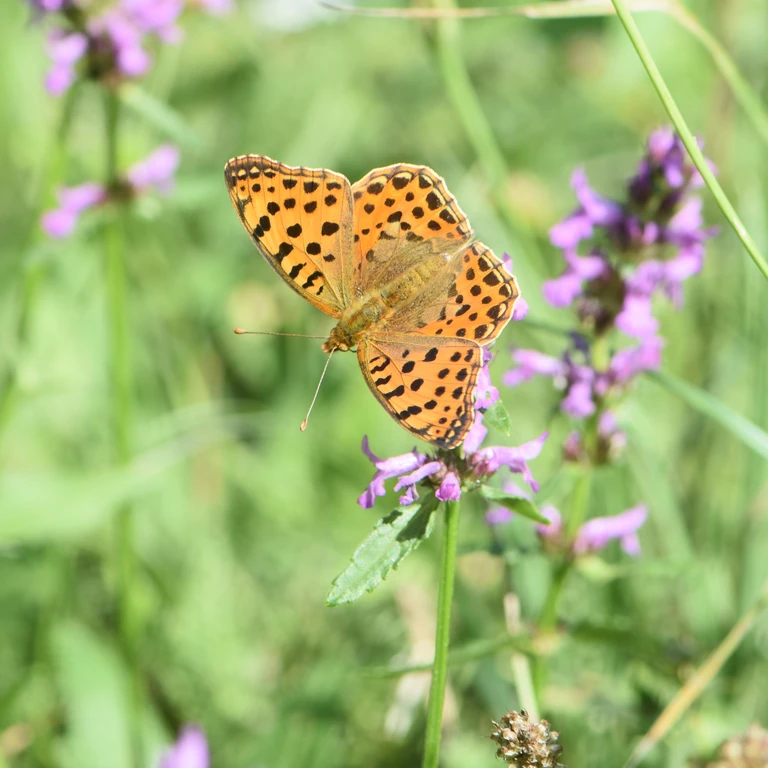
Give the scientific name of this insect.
Issoria lathonia
